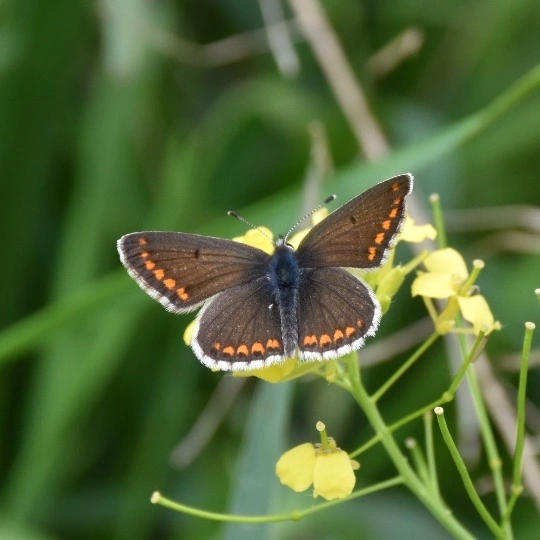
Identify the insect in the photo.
Aricia agestis/artaxerxes
